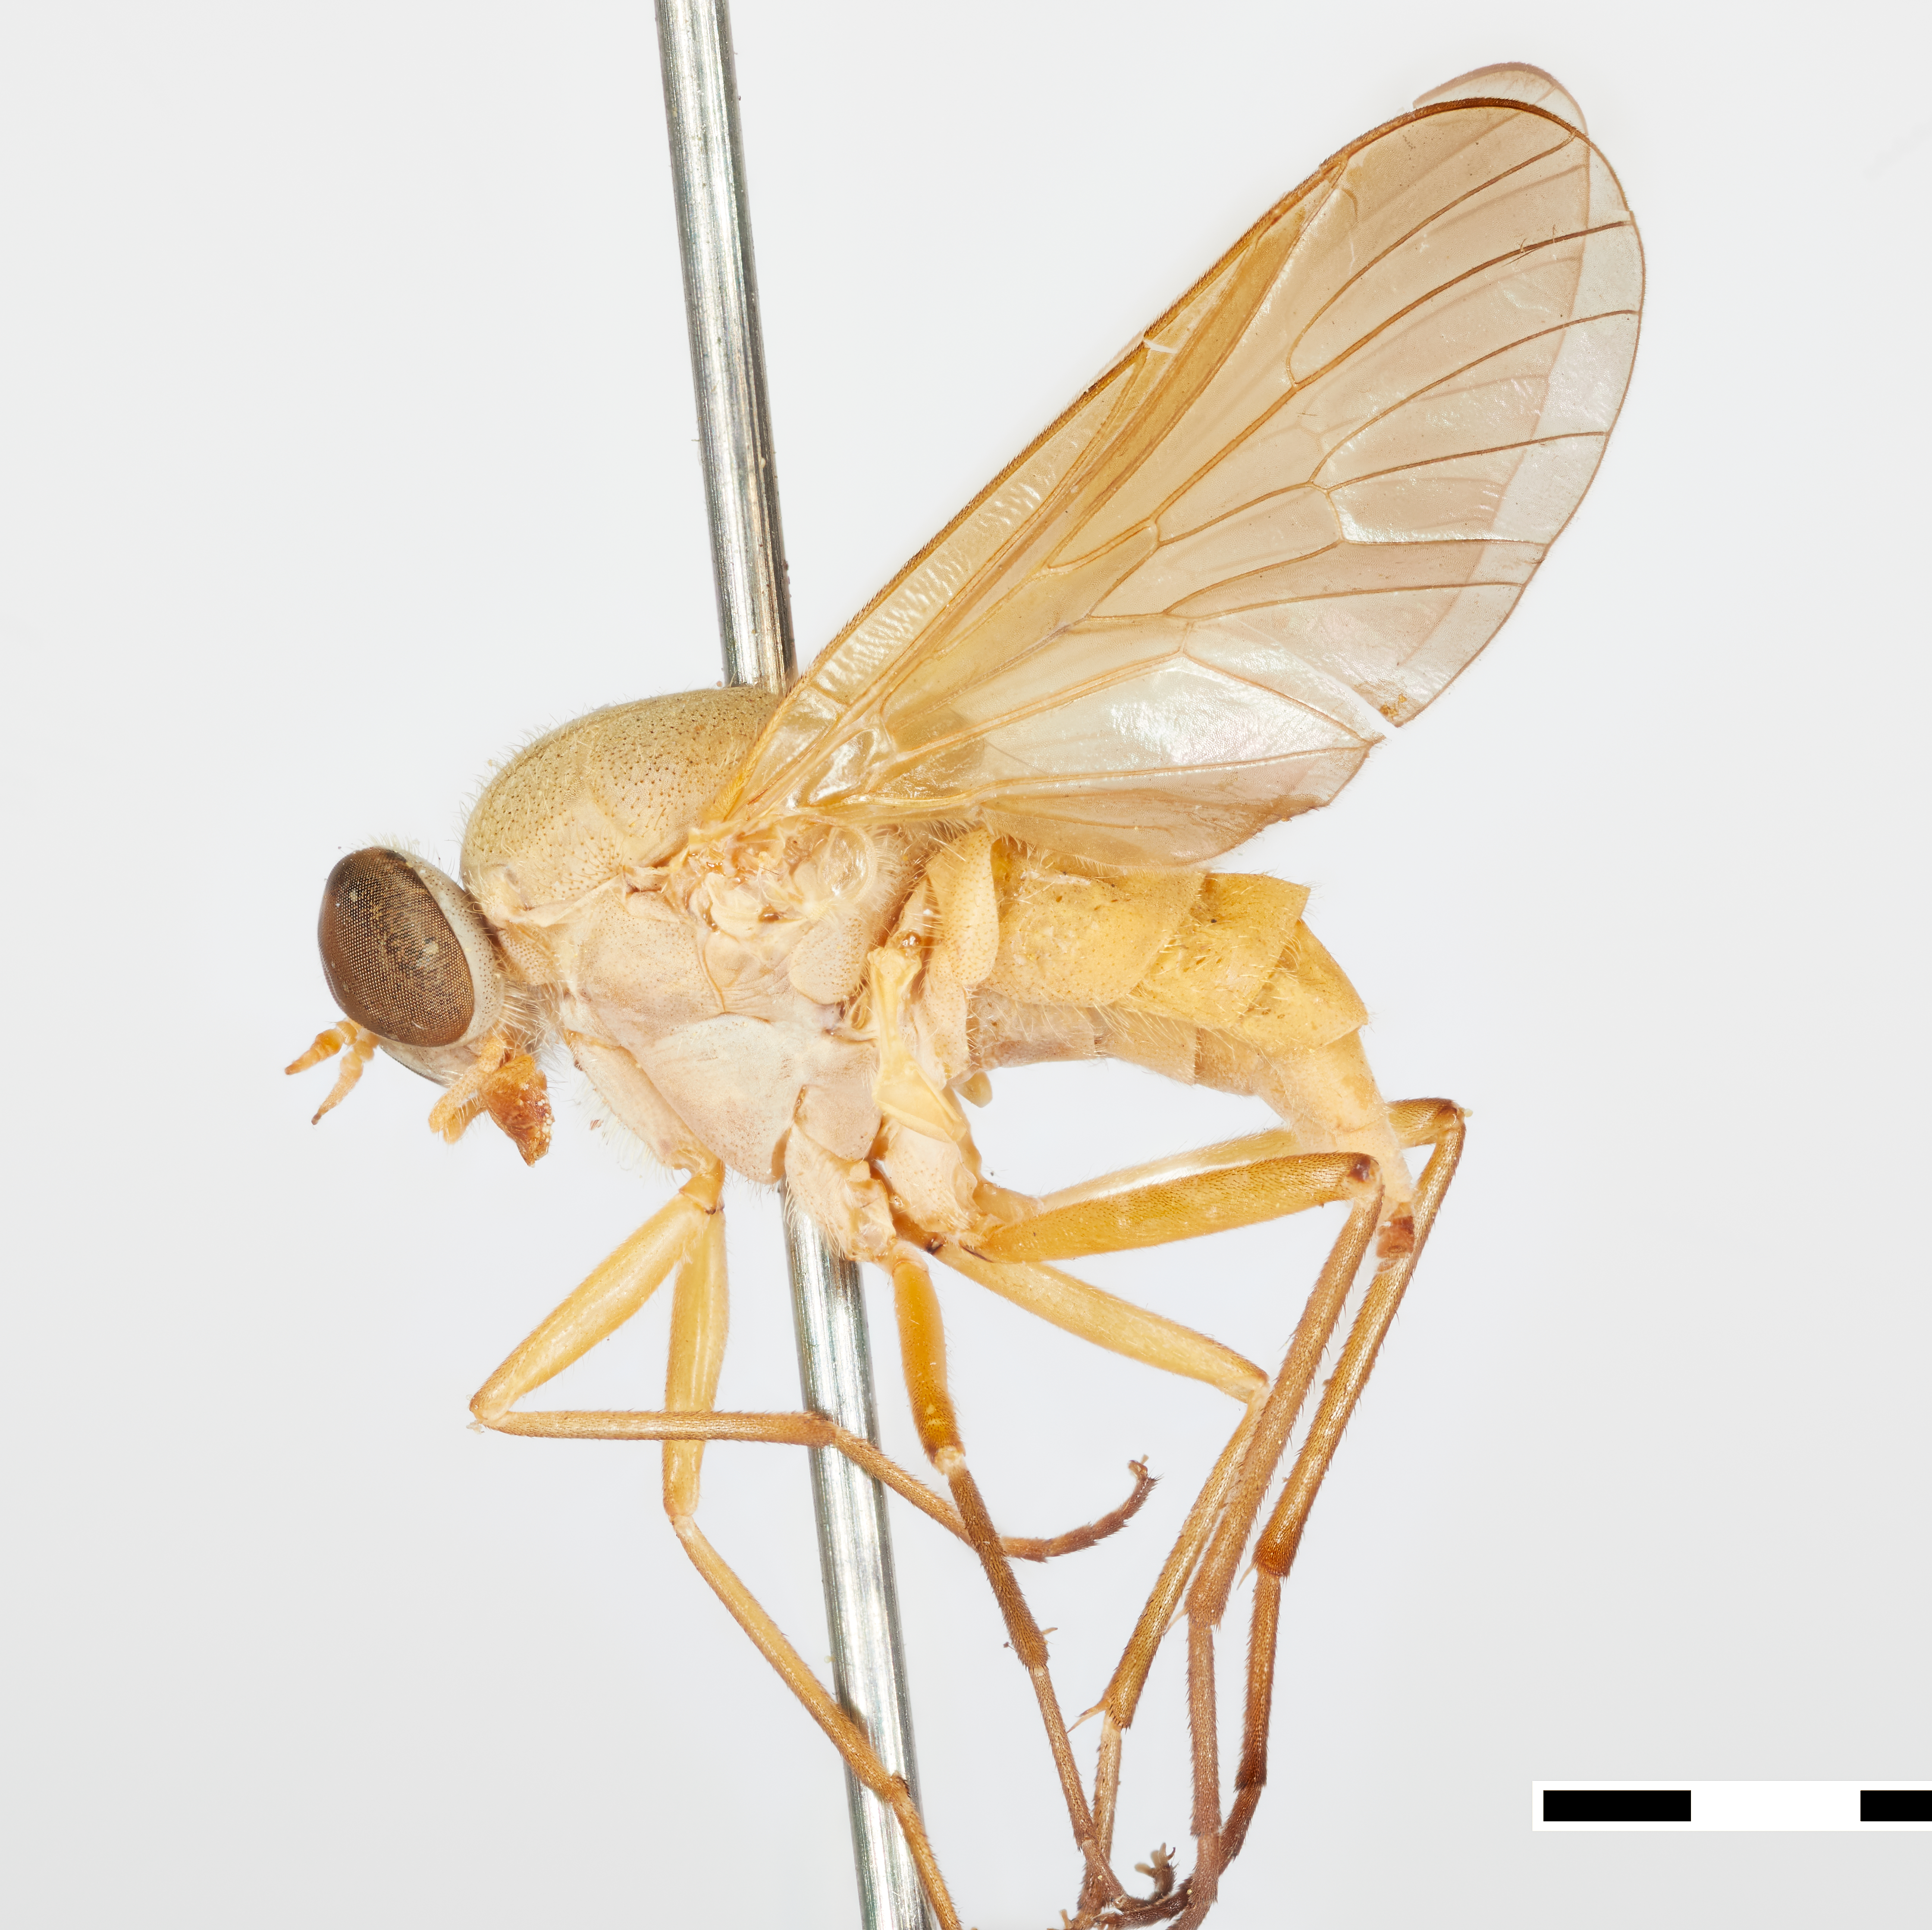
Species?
Arthroceras fulvicorne
